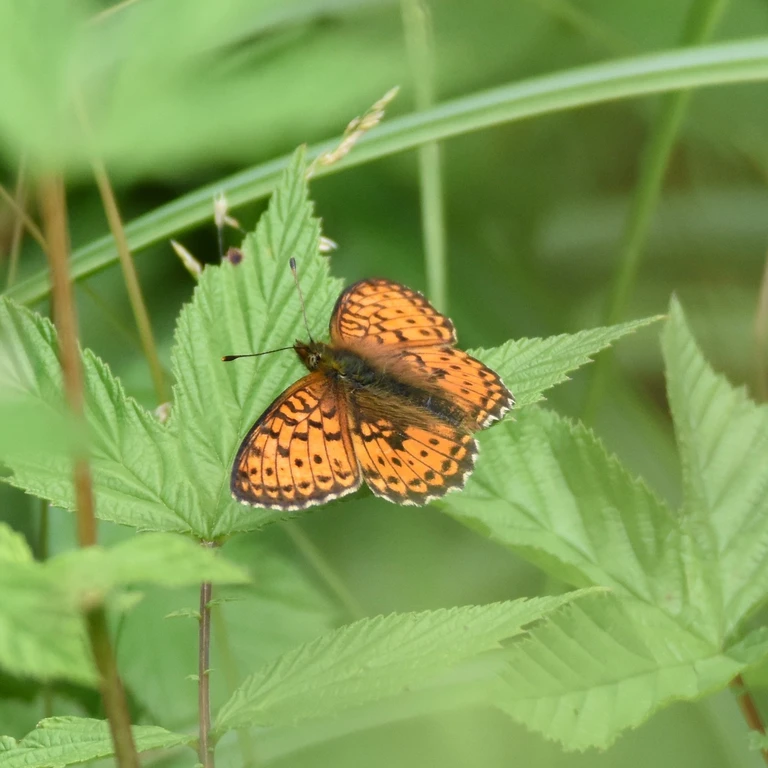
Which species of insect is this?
Brenthis ino
